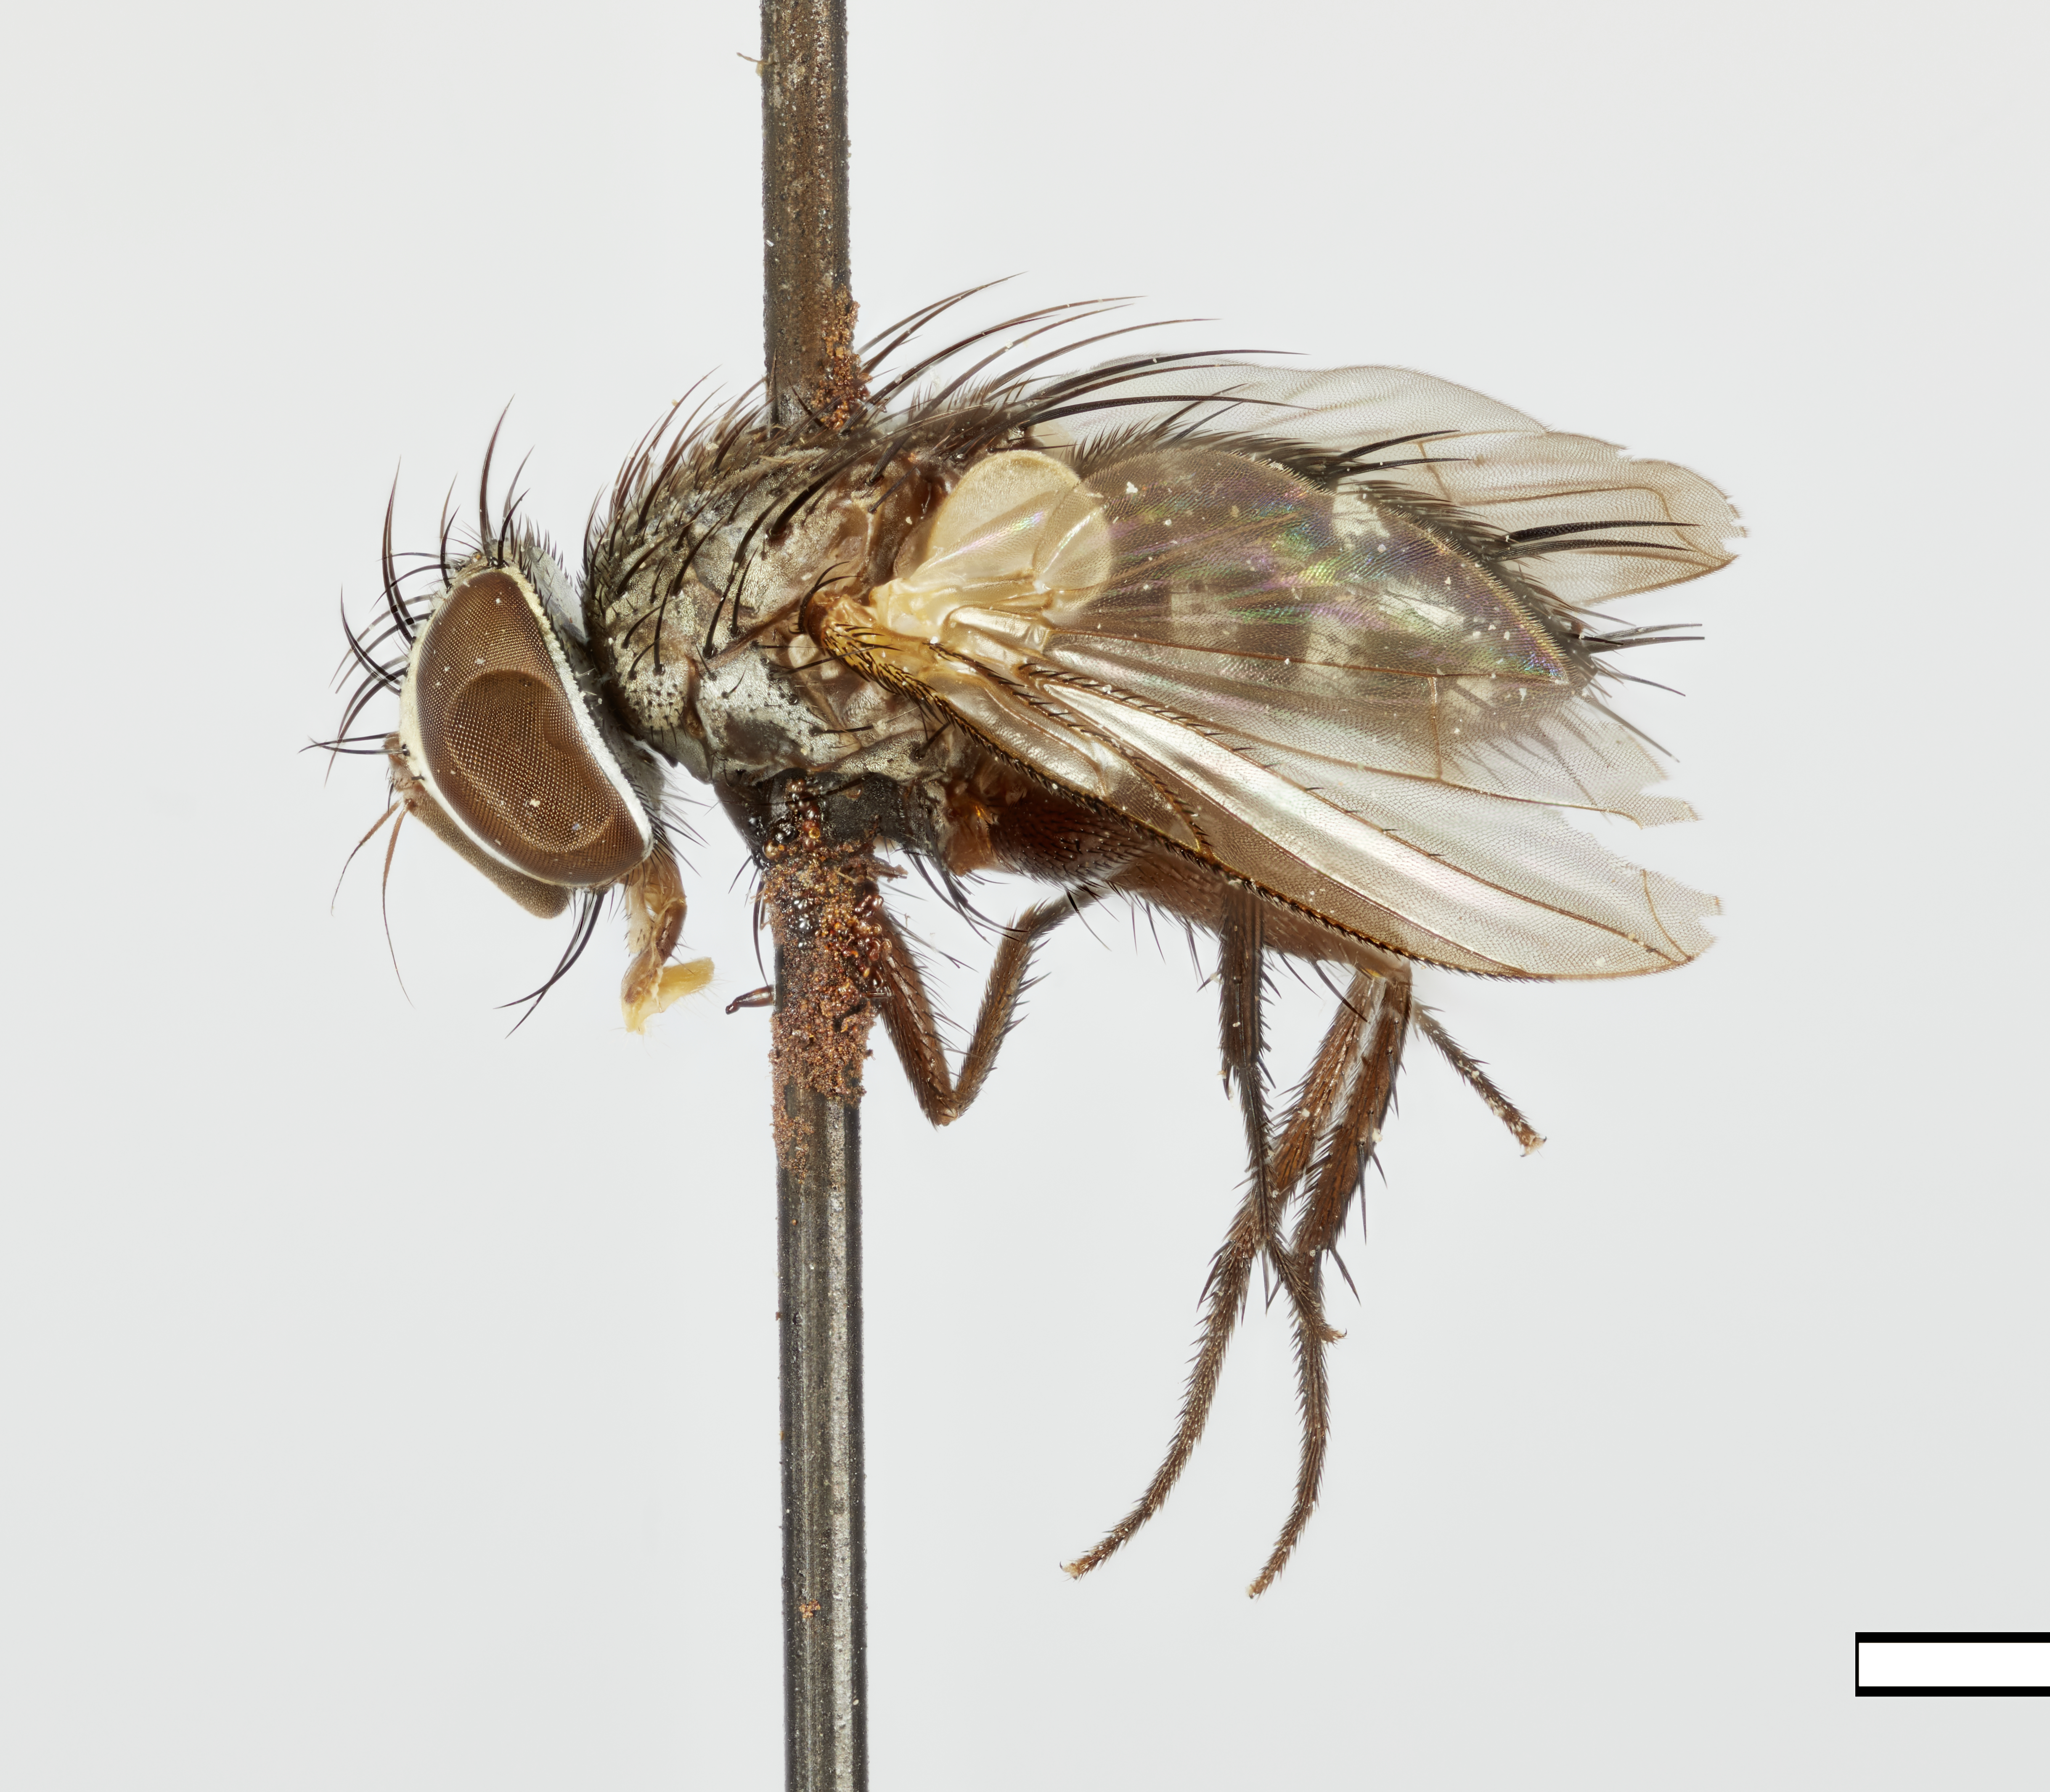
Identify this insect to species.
Pararrhinactia parva
